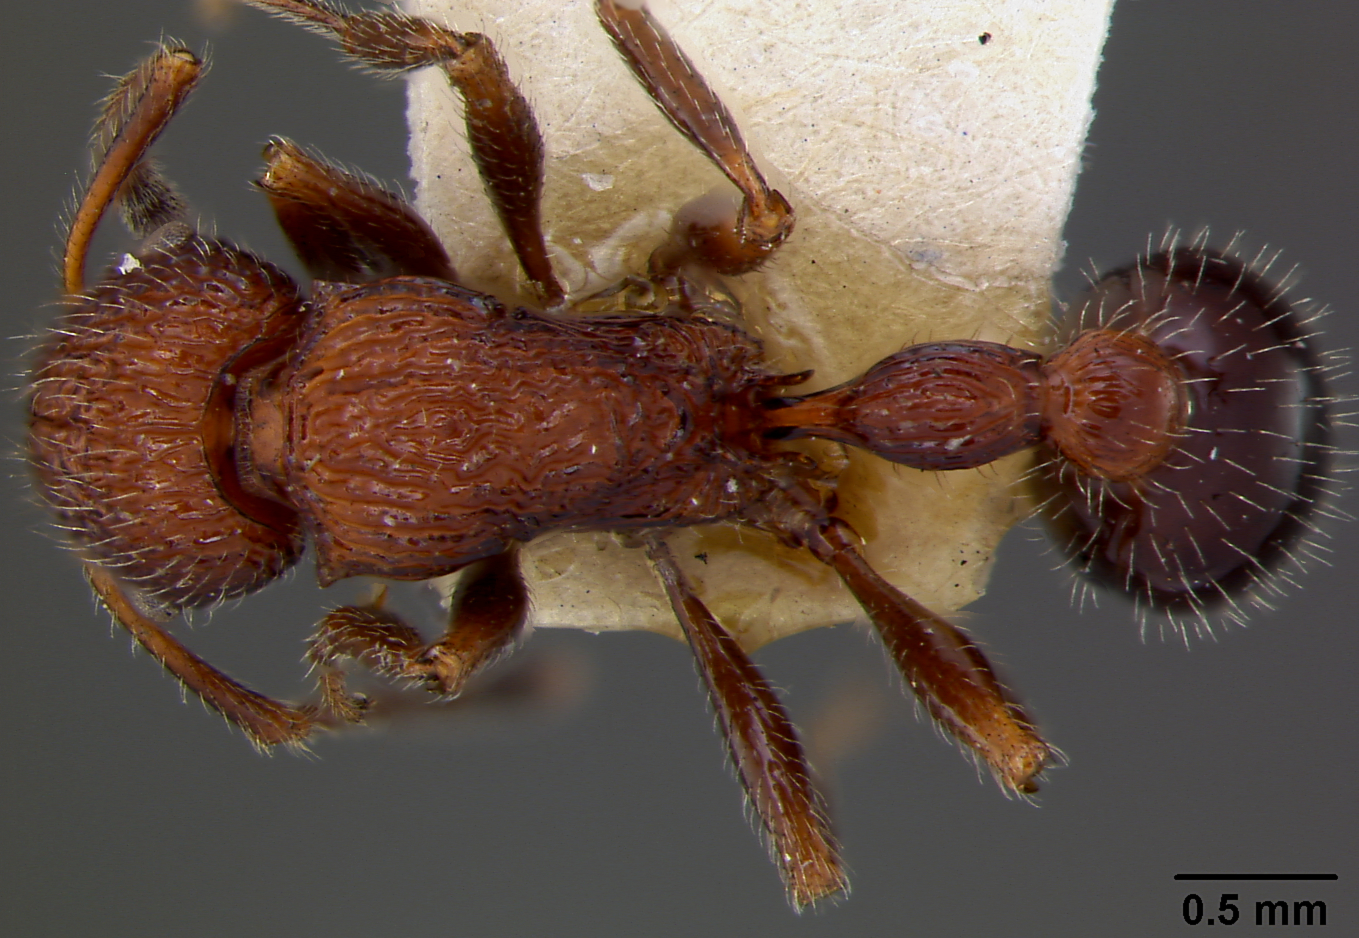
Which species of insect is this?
Poecilomyrma senirewae
